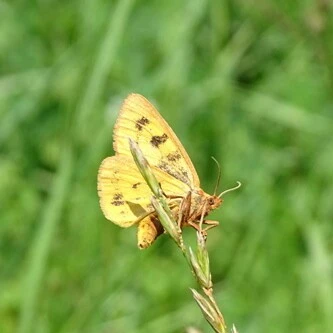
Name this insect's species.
Diacrisia sannio
